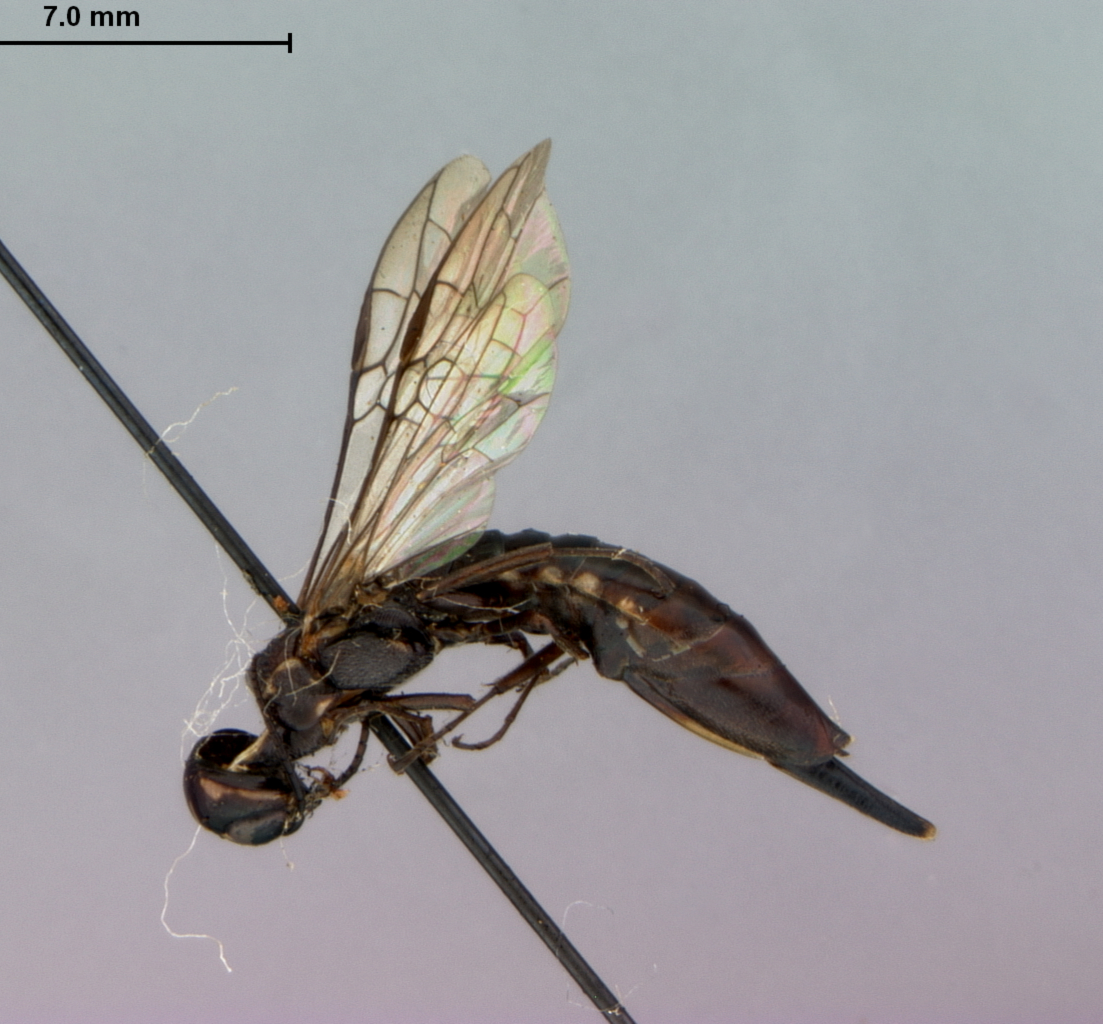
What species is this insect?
Xiphydria hicoriae
